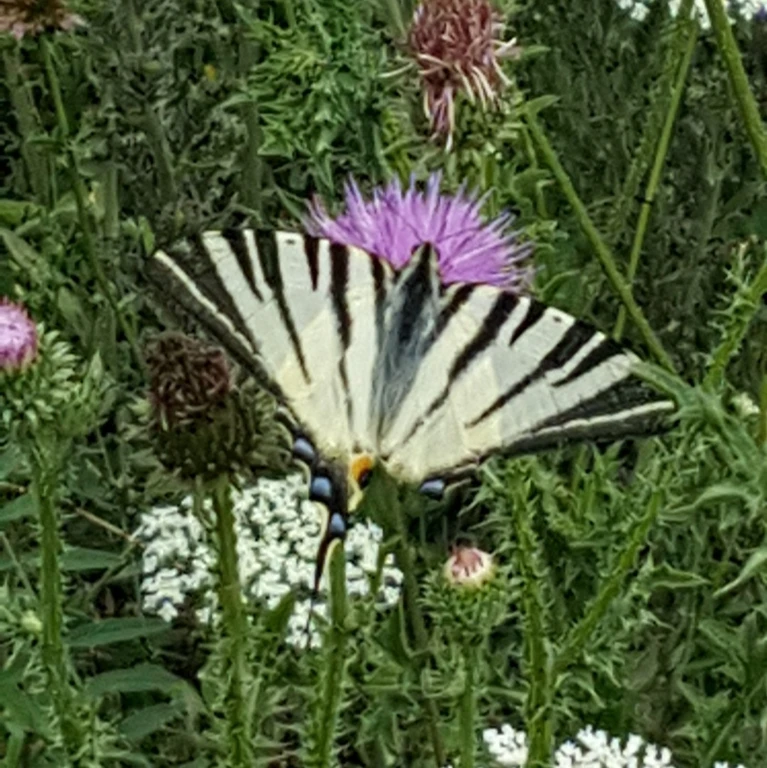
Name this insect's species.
Iphiclides podalirius
